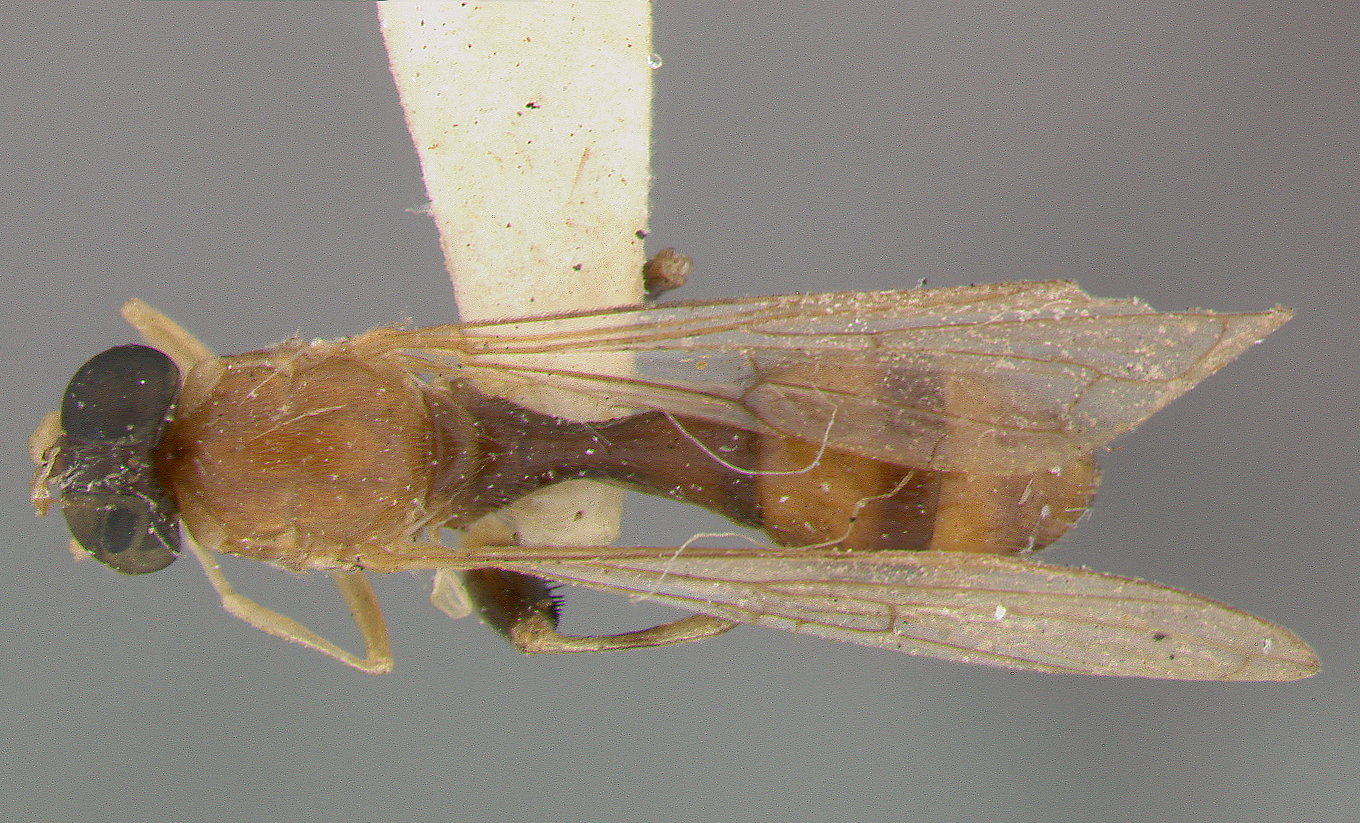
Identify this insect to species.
Sphegina monticola
